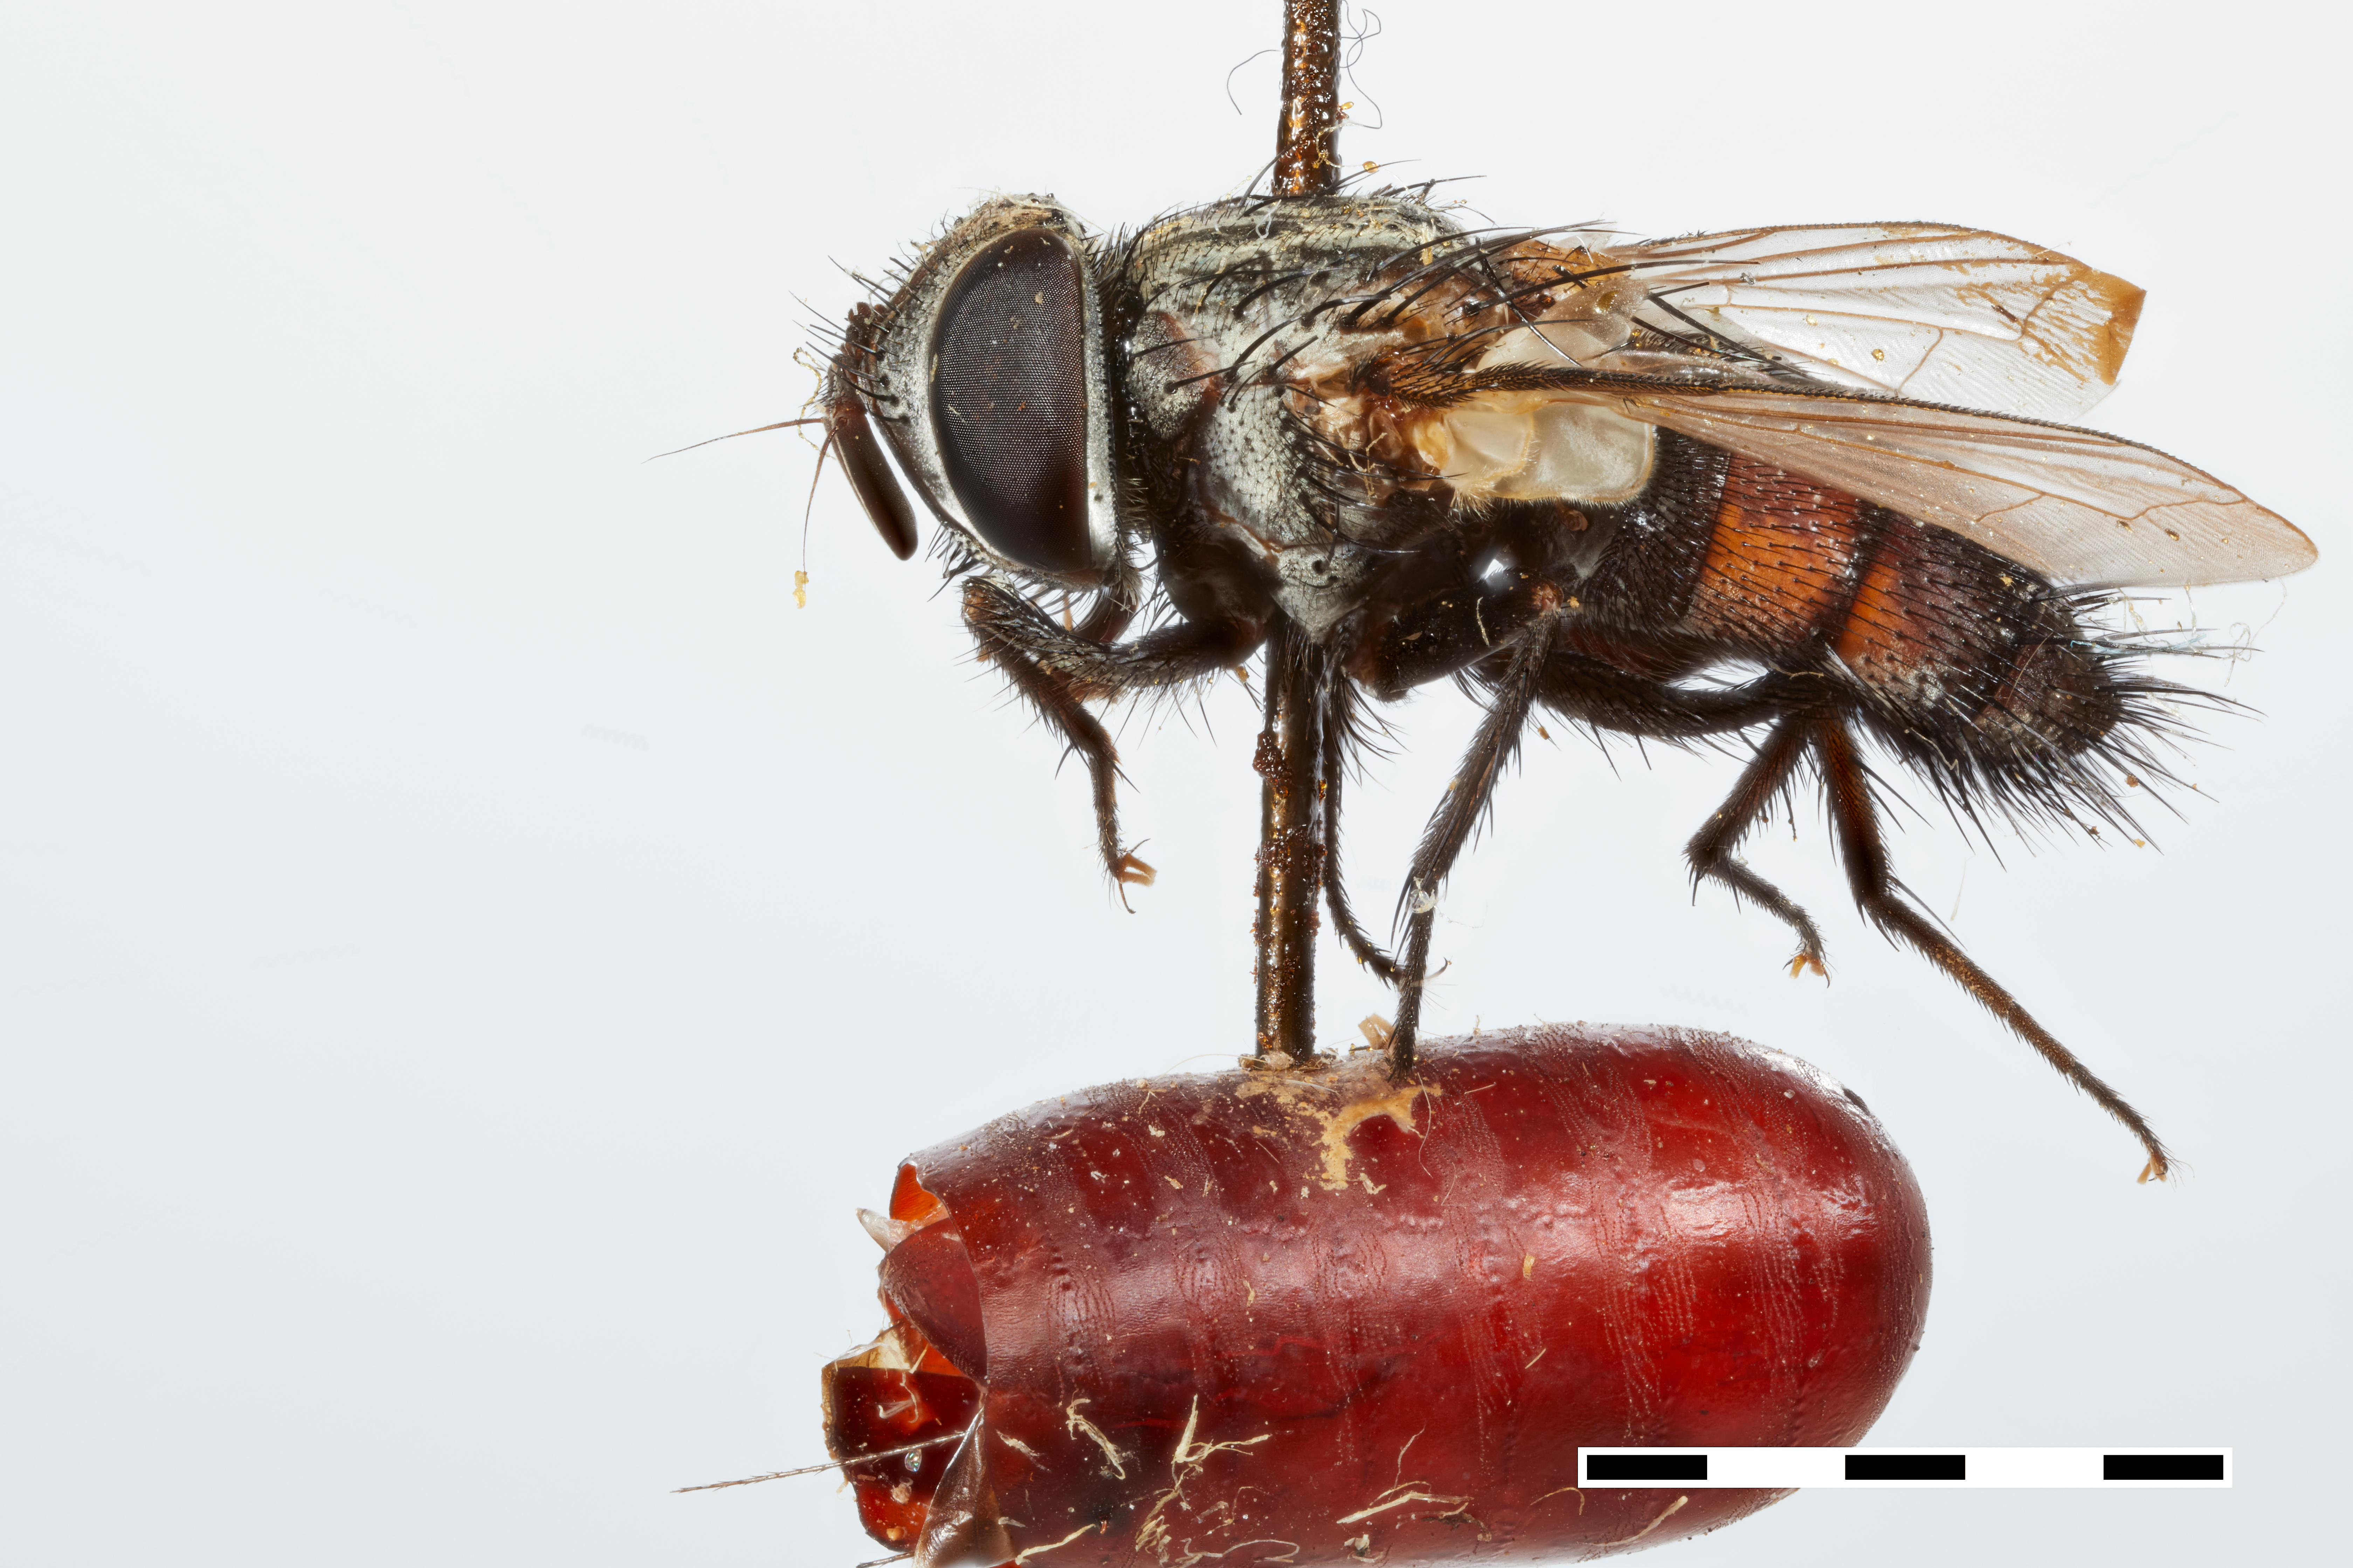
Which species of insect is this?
Gymnocarcelia ricinorum
